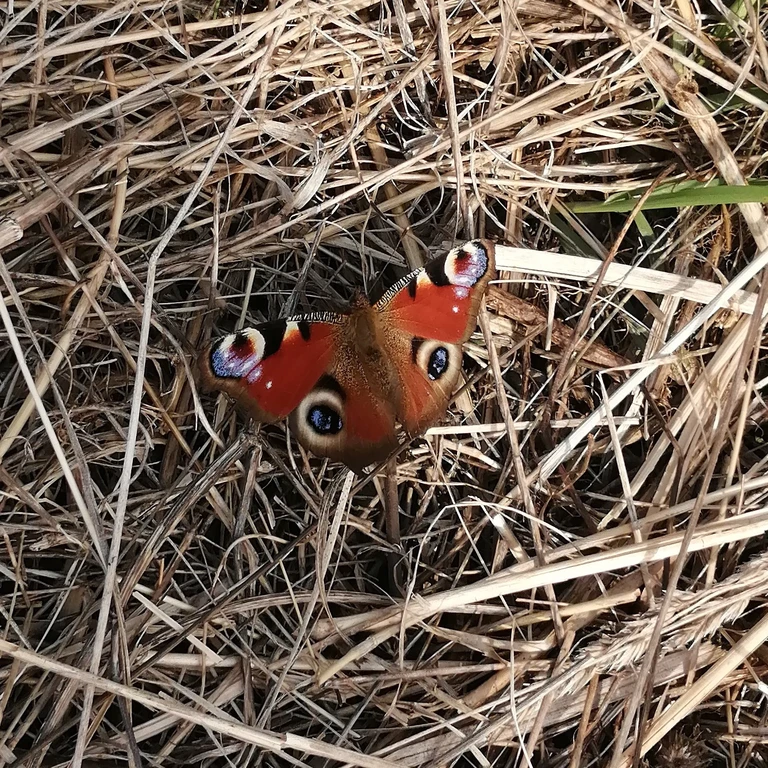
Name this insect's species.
Aglais io
